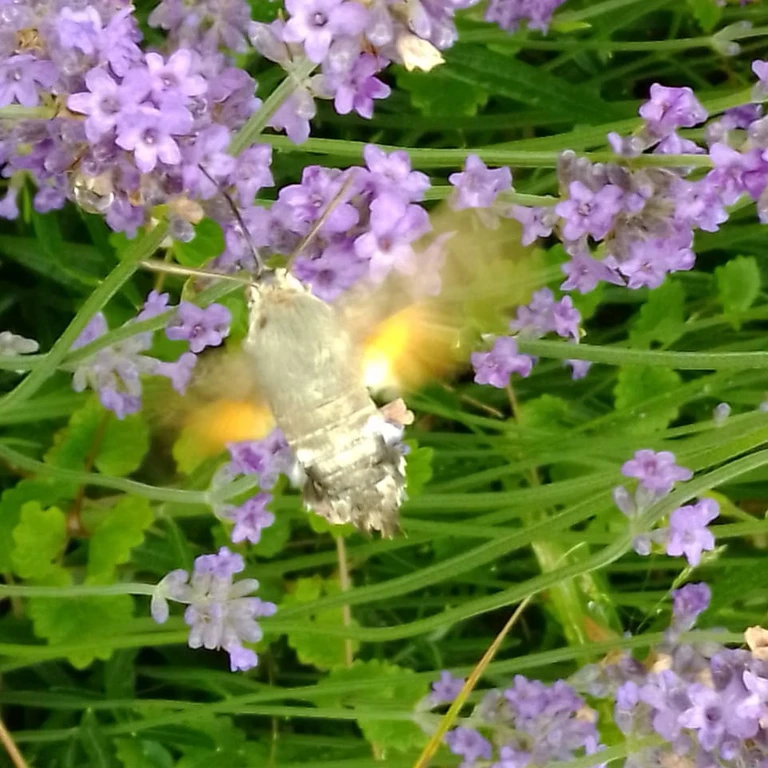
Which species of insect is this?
Macroglossum stellatarum
